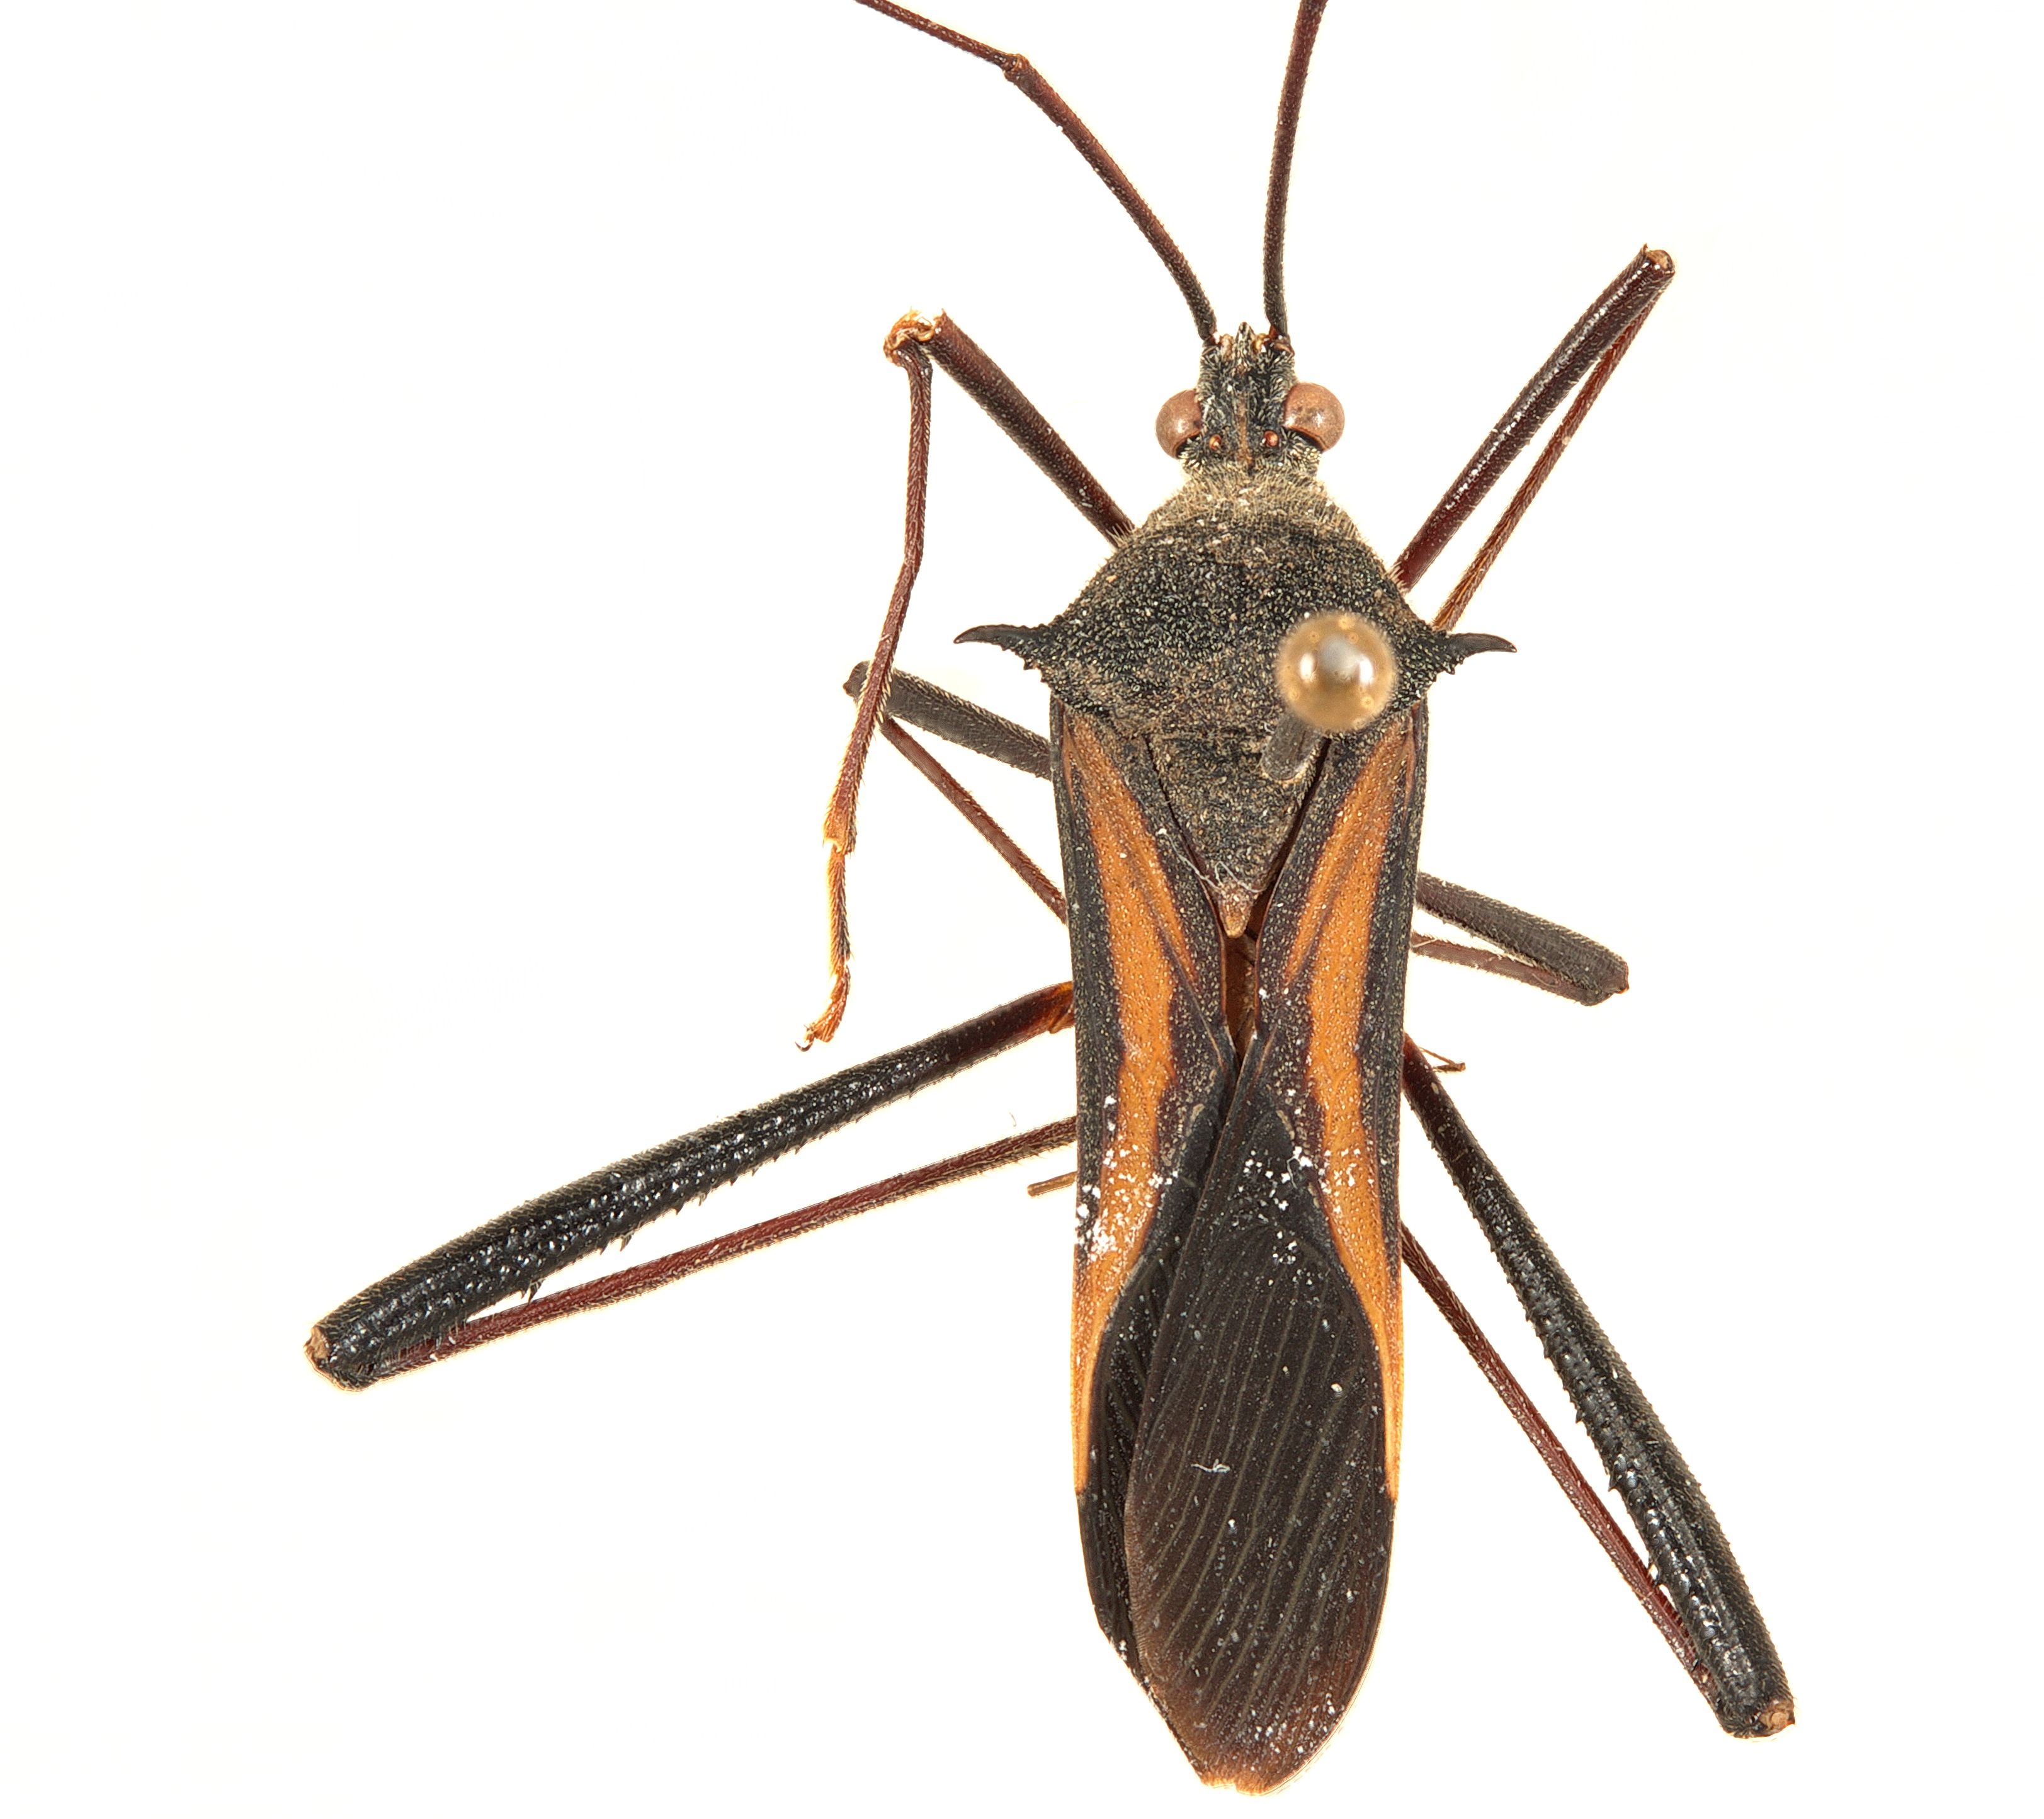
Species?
Cleotopetalops bicolor
